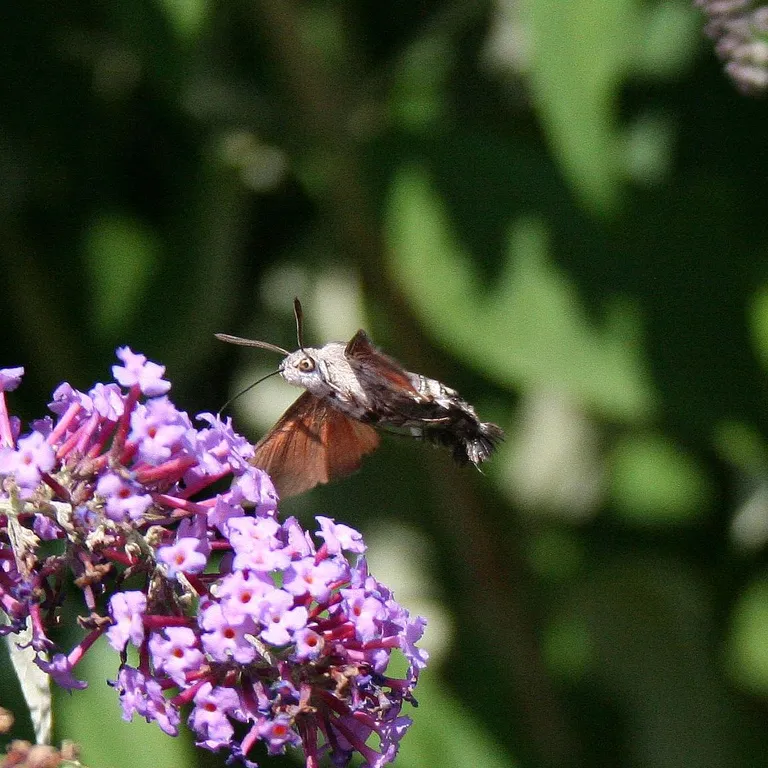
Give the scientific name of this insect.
Macroglossum stellatarum
